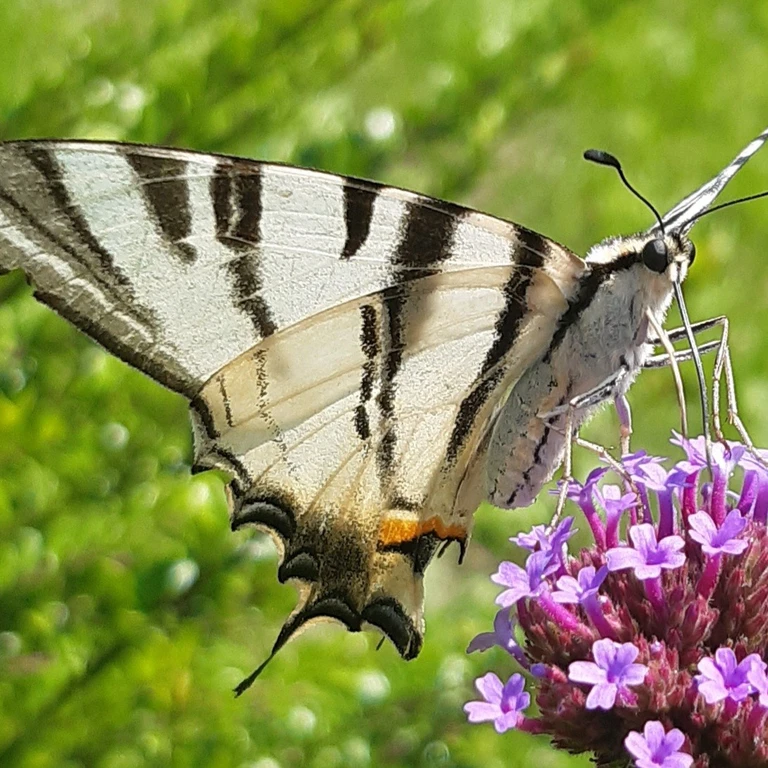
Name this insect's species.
Iphiclides podalirius
